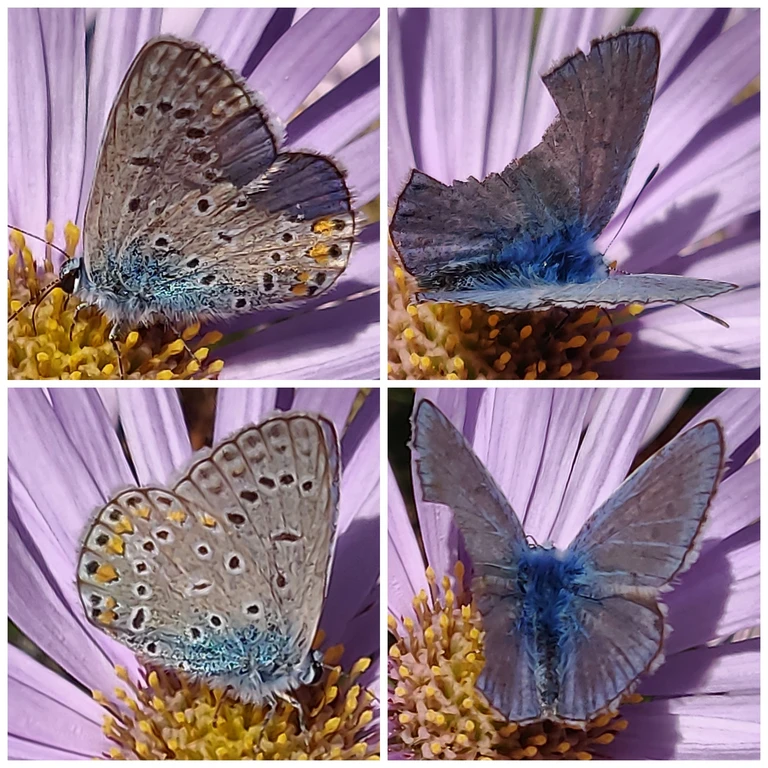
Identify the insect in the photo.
Polyommatus icarus
